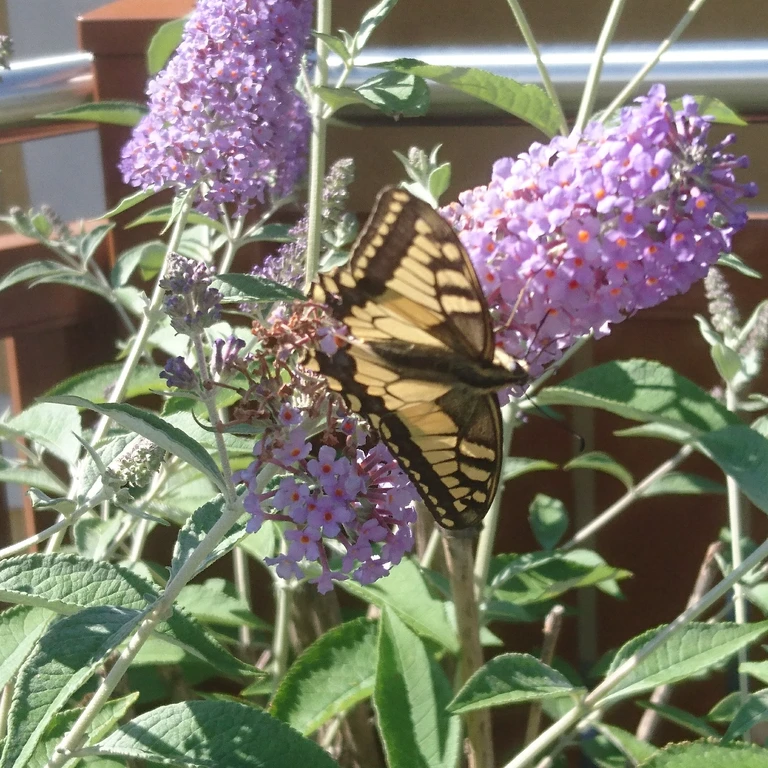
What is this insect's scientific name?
Papilio machaon
